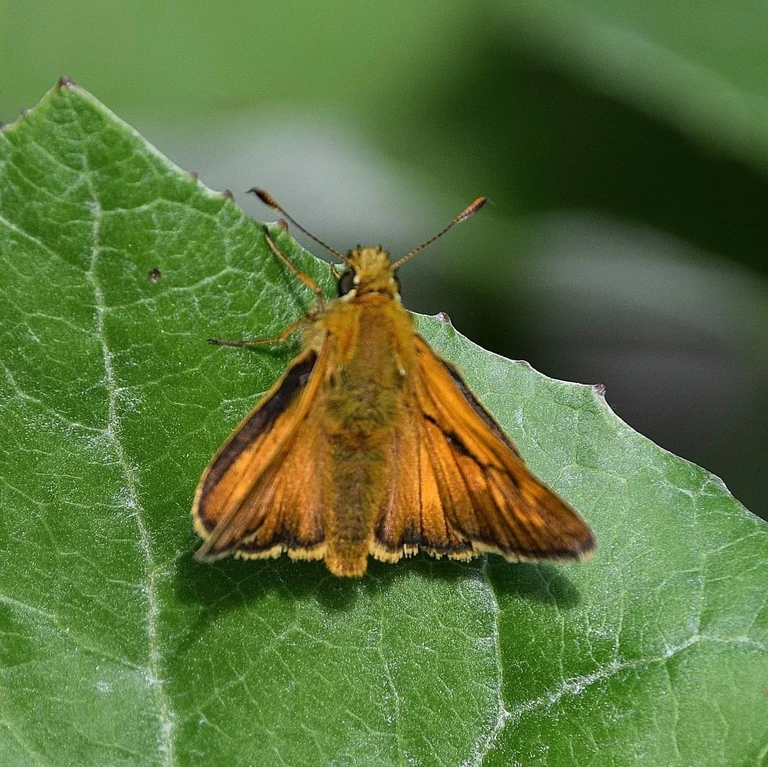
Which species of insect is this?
Ochlodes sylvanus (also Ochlodes venata)
